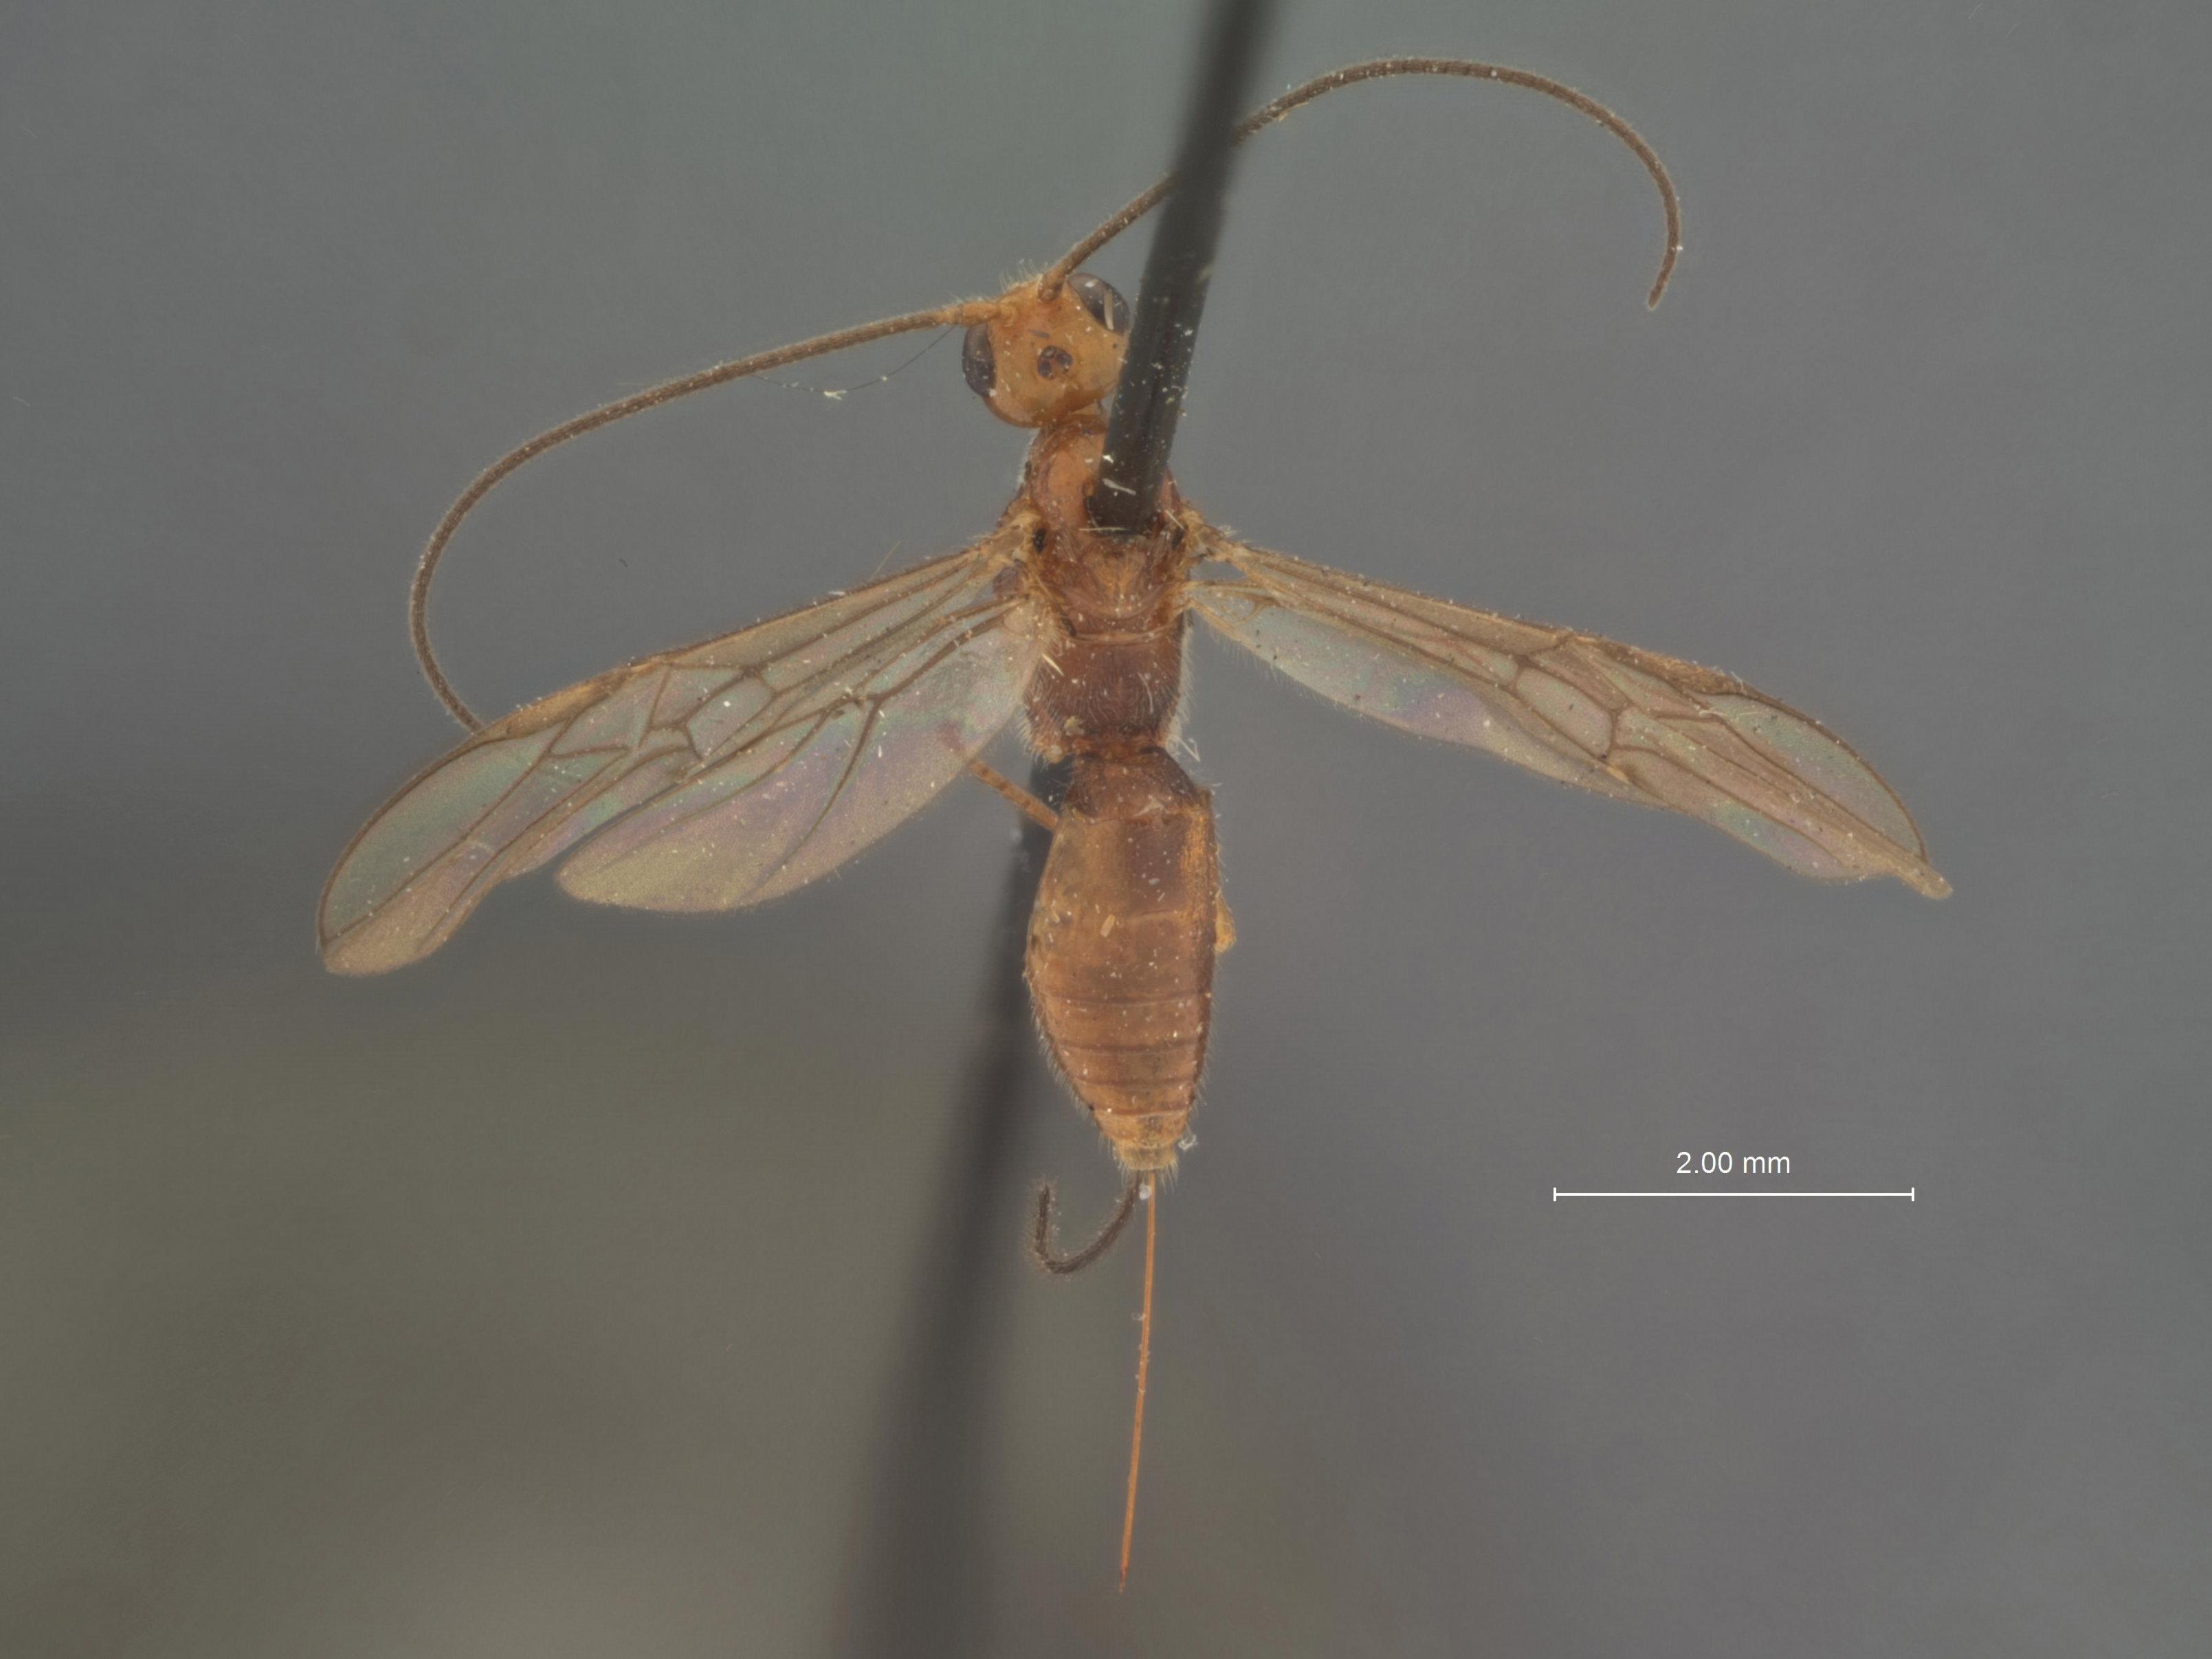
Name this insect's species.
Microbracon nawaasorum
